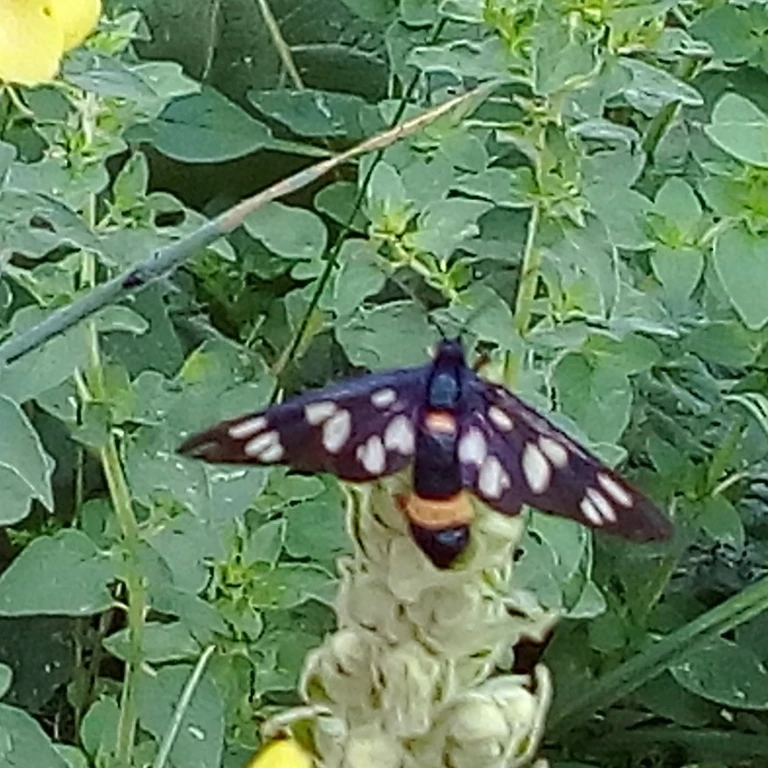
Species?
Amata phegea
